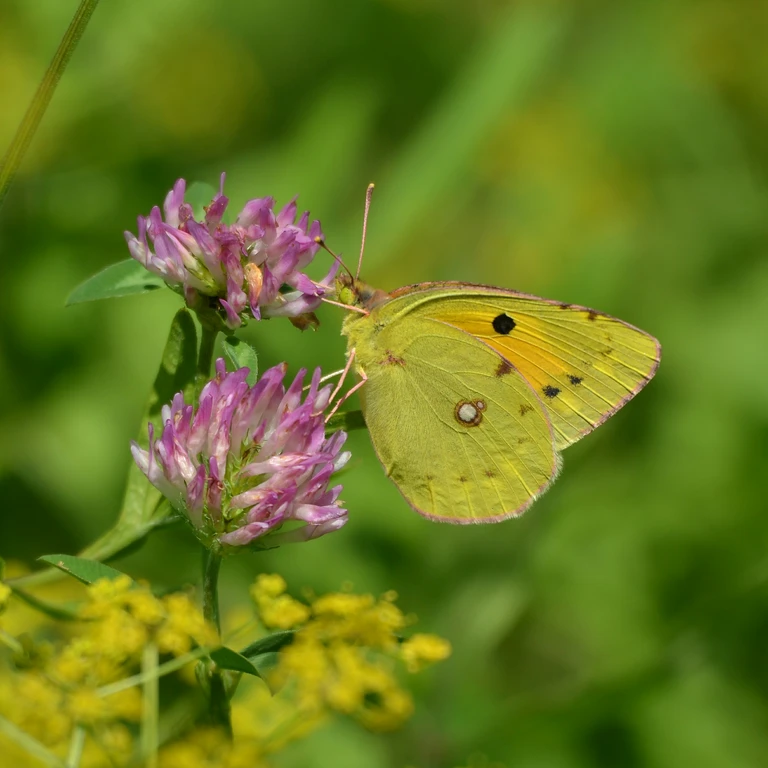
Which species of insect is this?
Colias croceus
